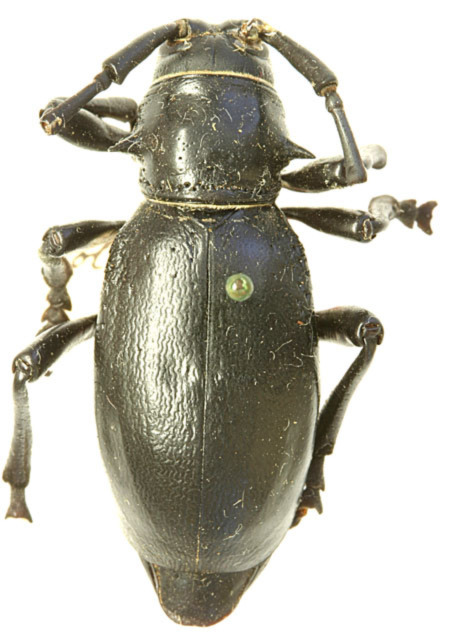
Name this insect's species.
Moneilema gigas (also Moneilema colossus)
